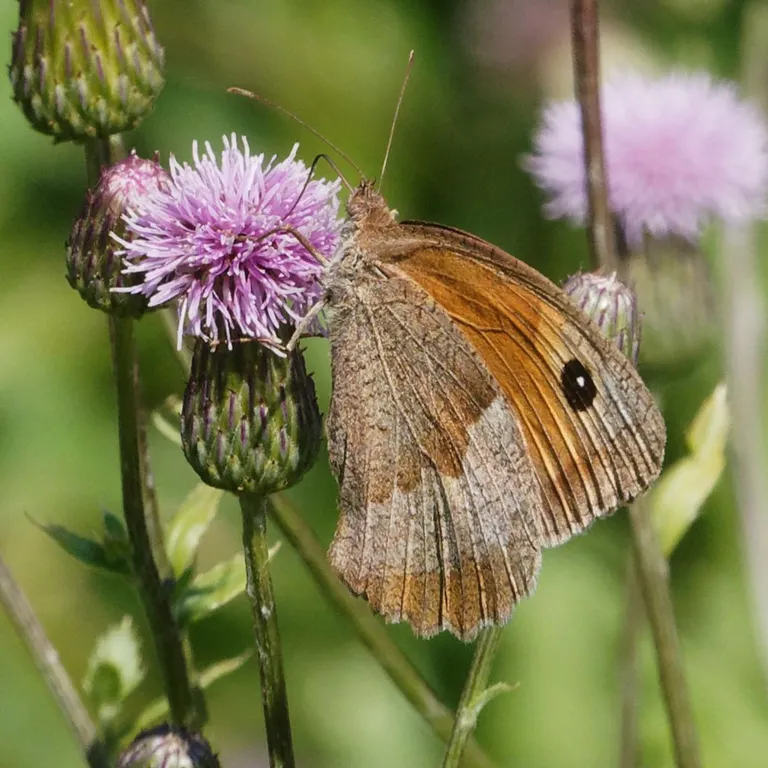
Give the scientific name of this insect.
Maniola jurtina
